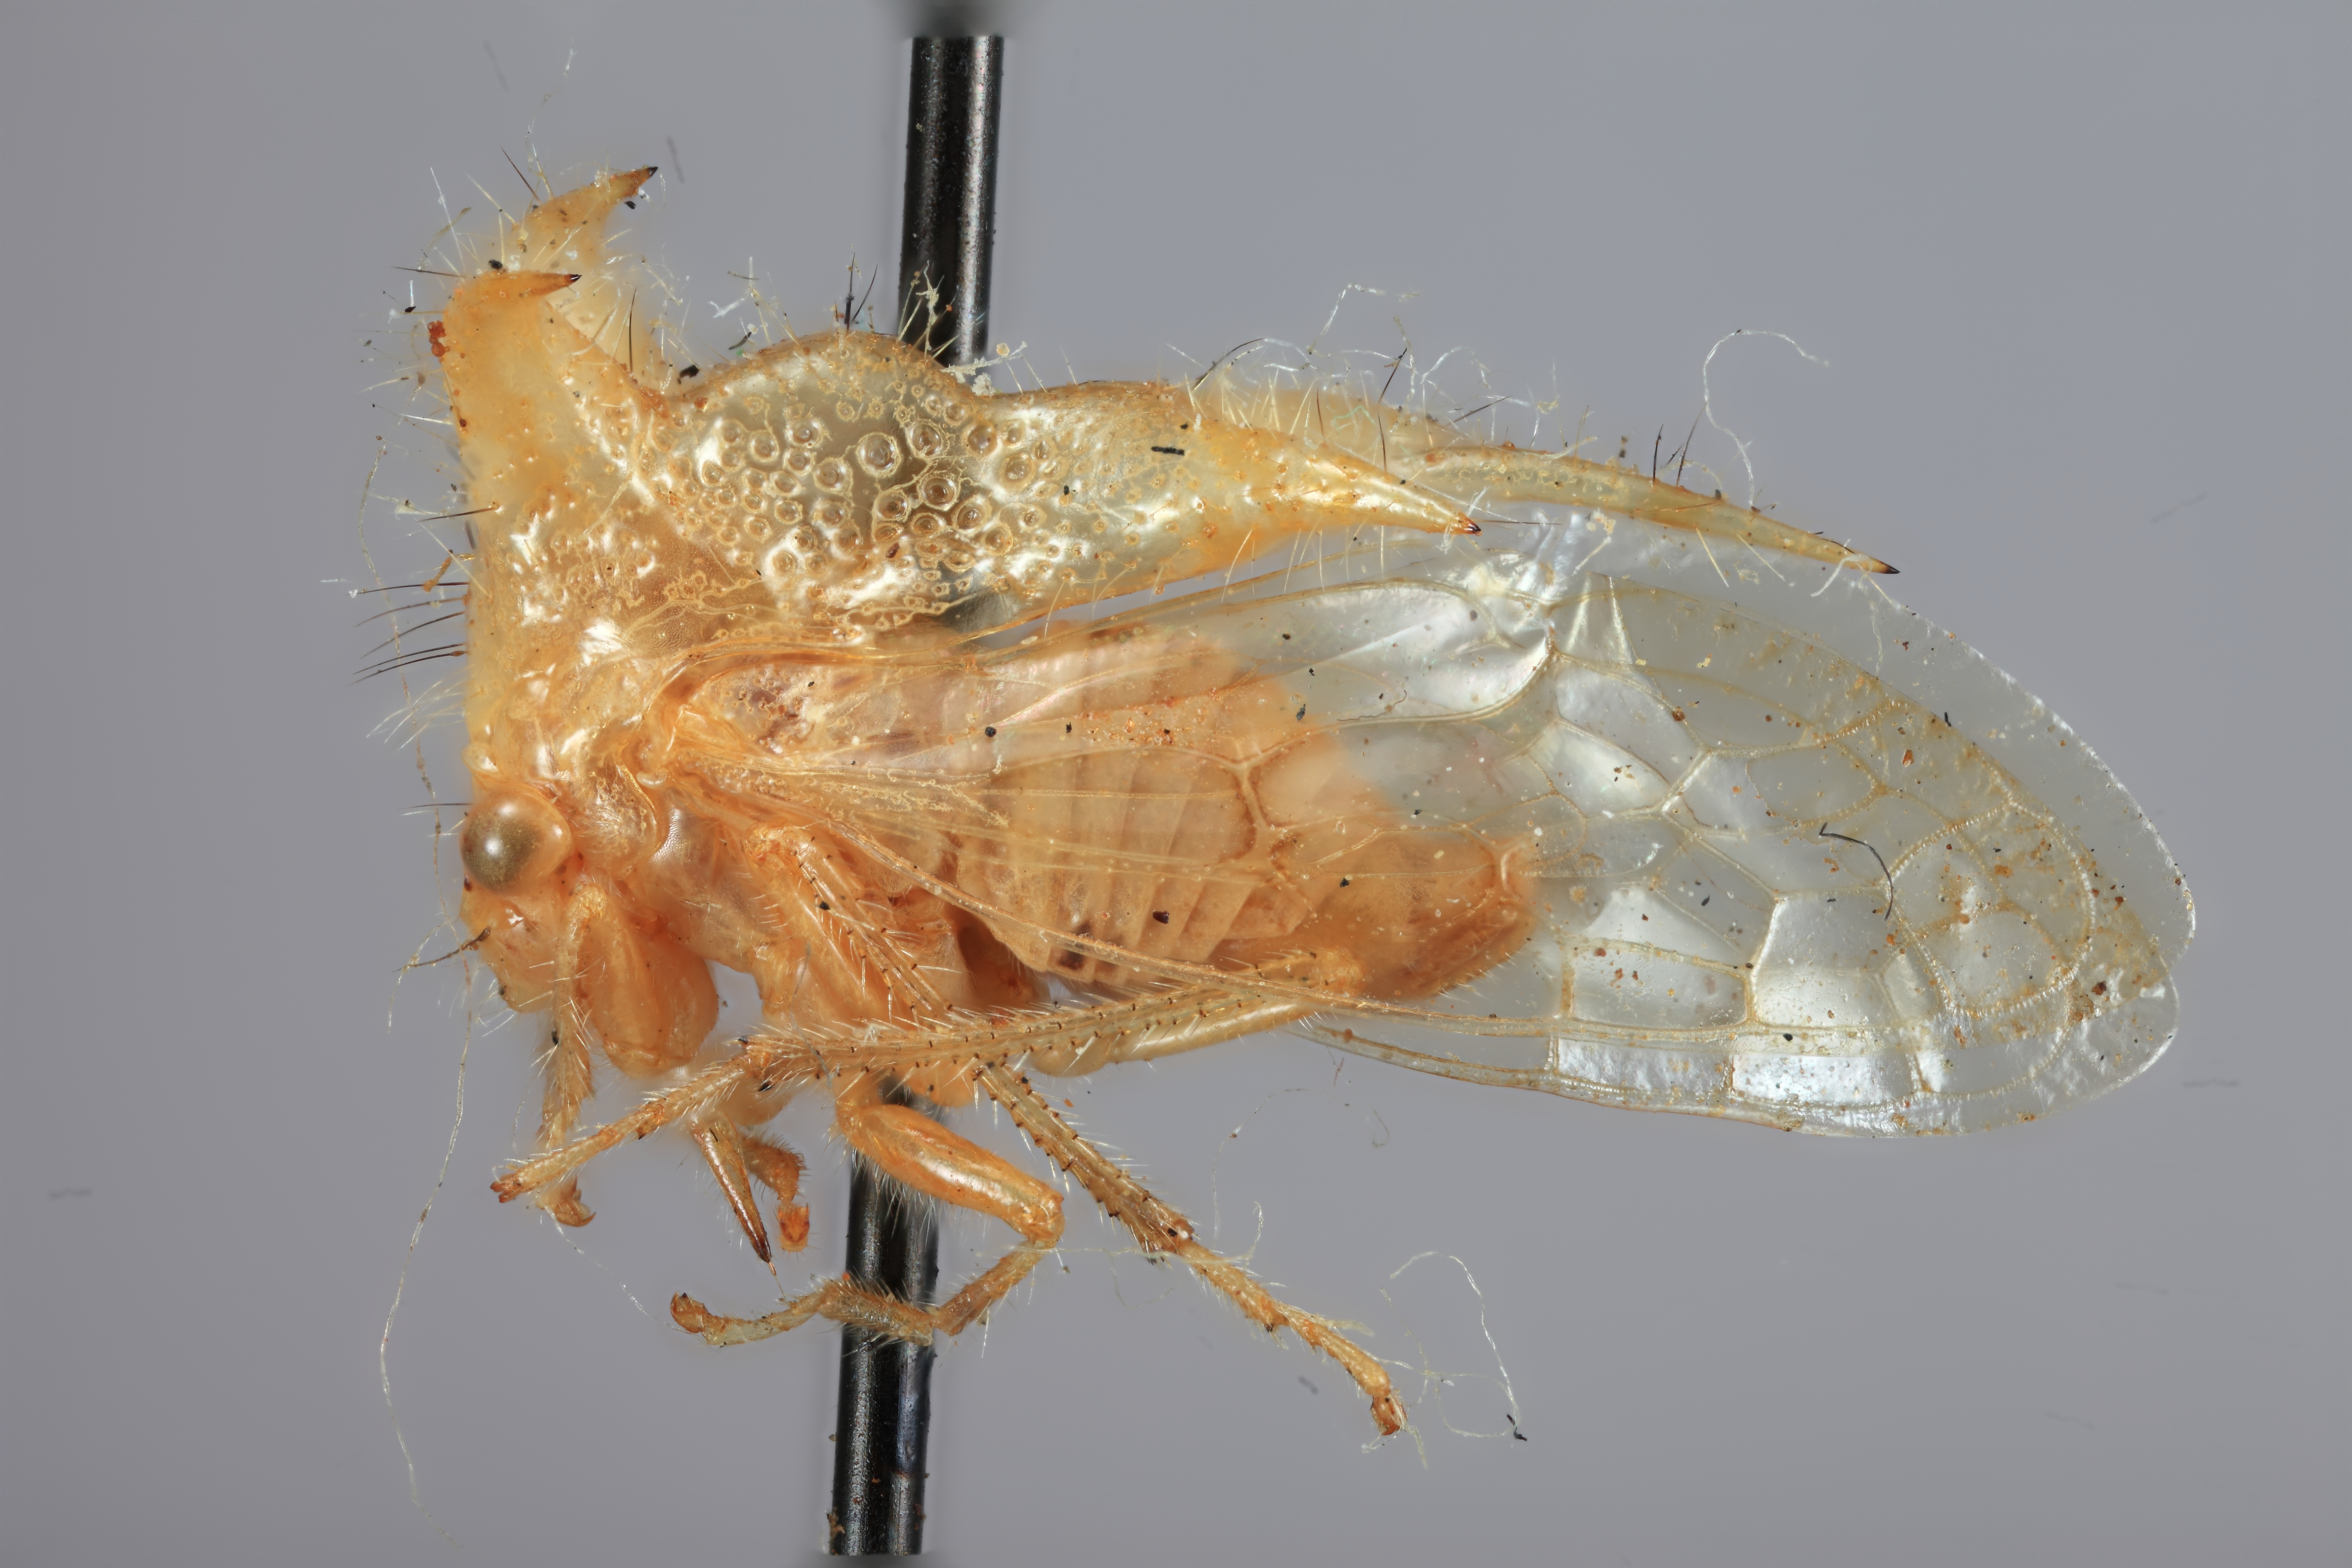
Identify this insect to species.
Poppea longicornis
